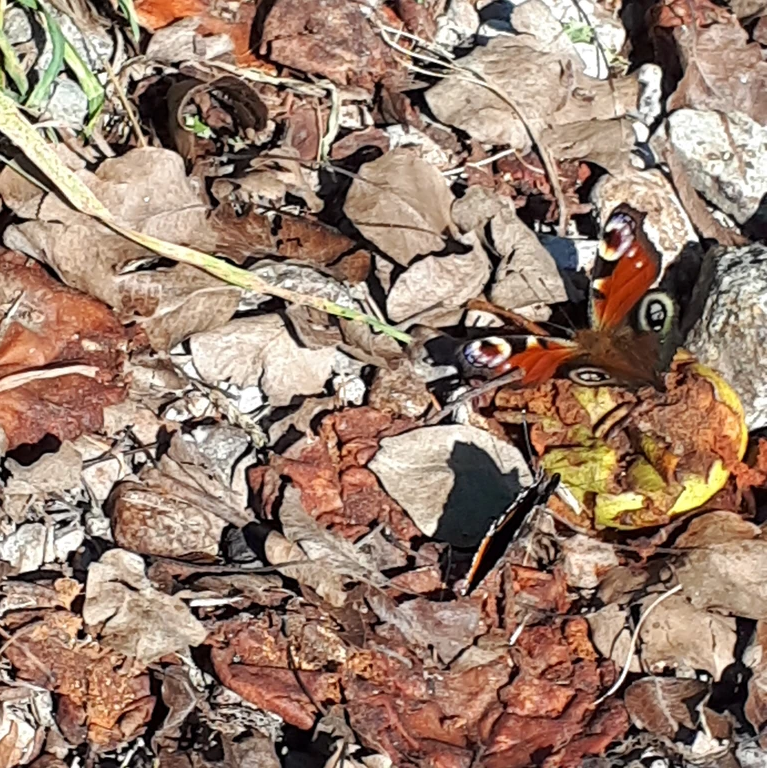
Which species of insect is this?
Aglais io
